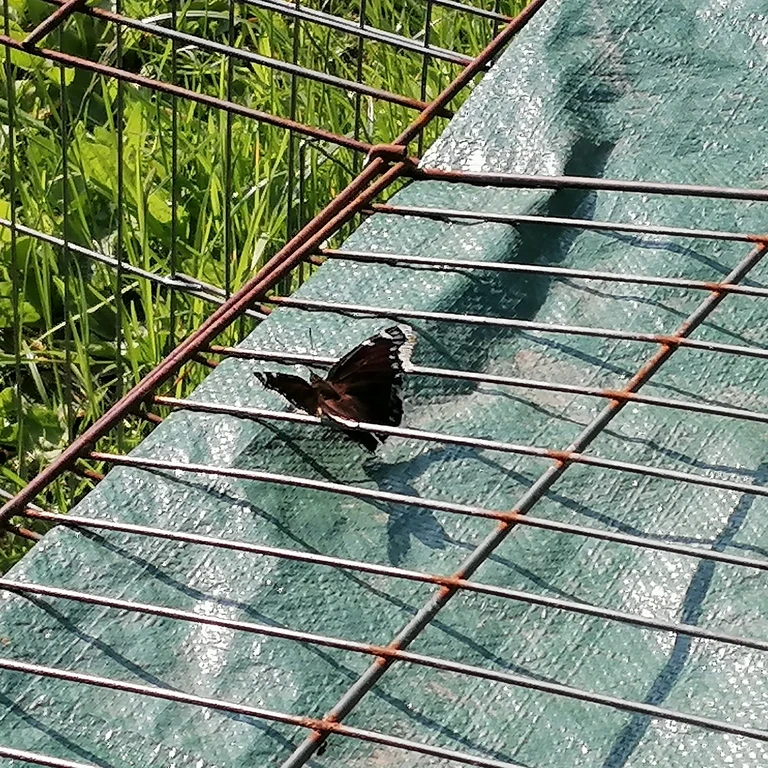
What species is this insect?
Nymphalis antiopa
